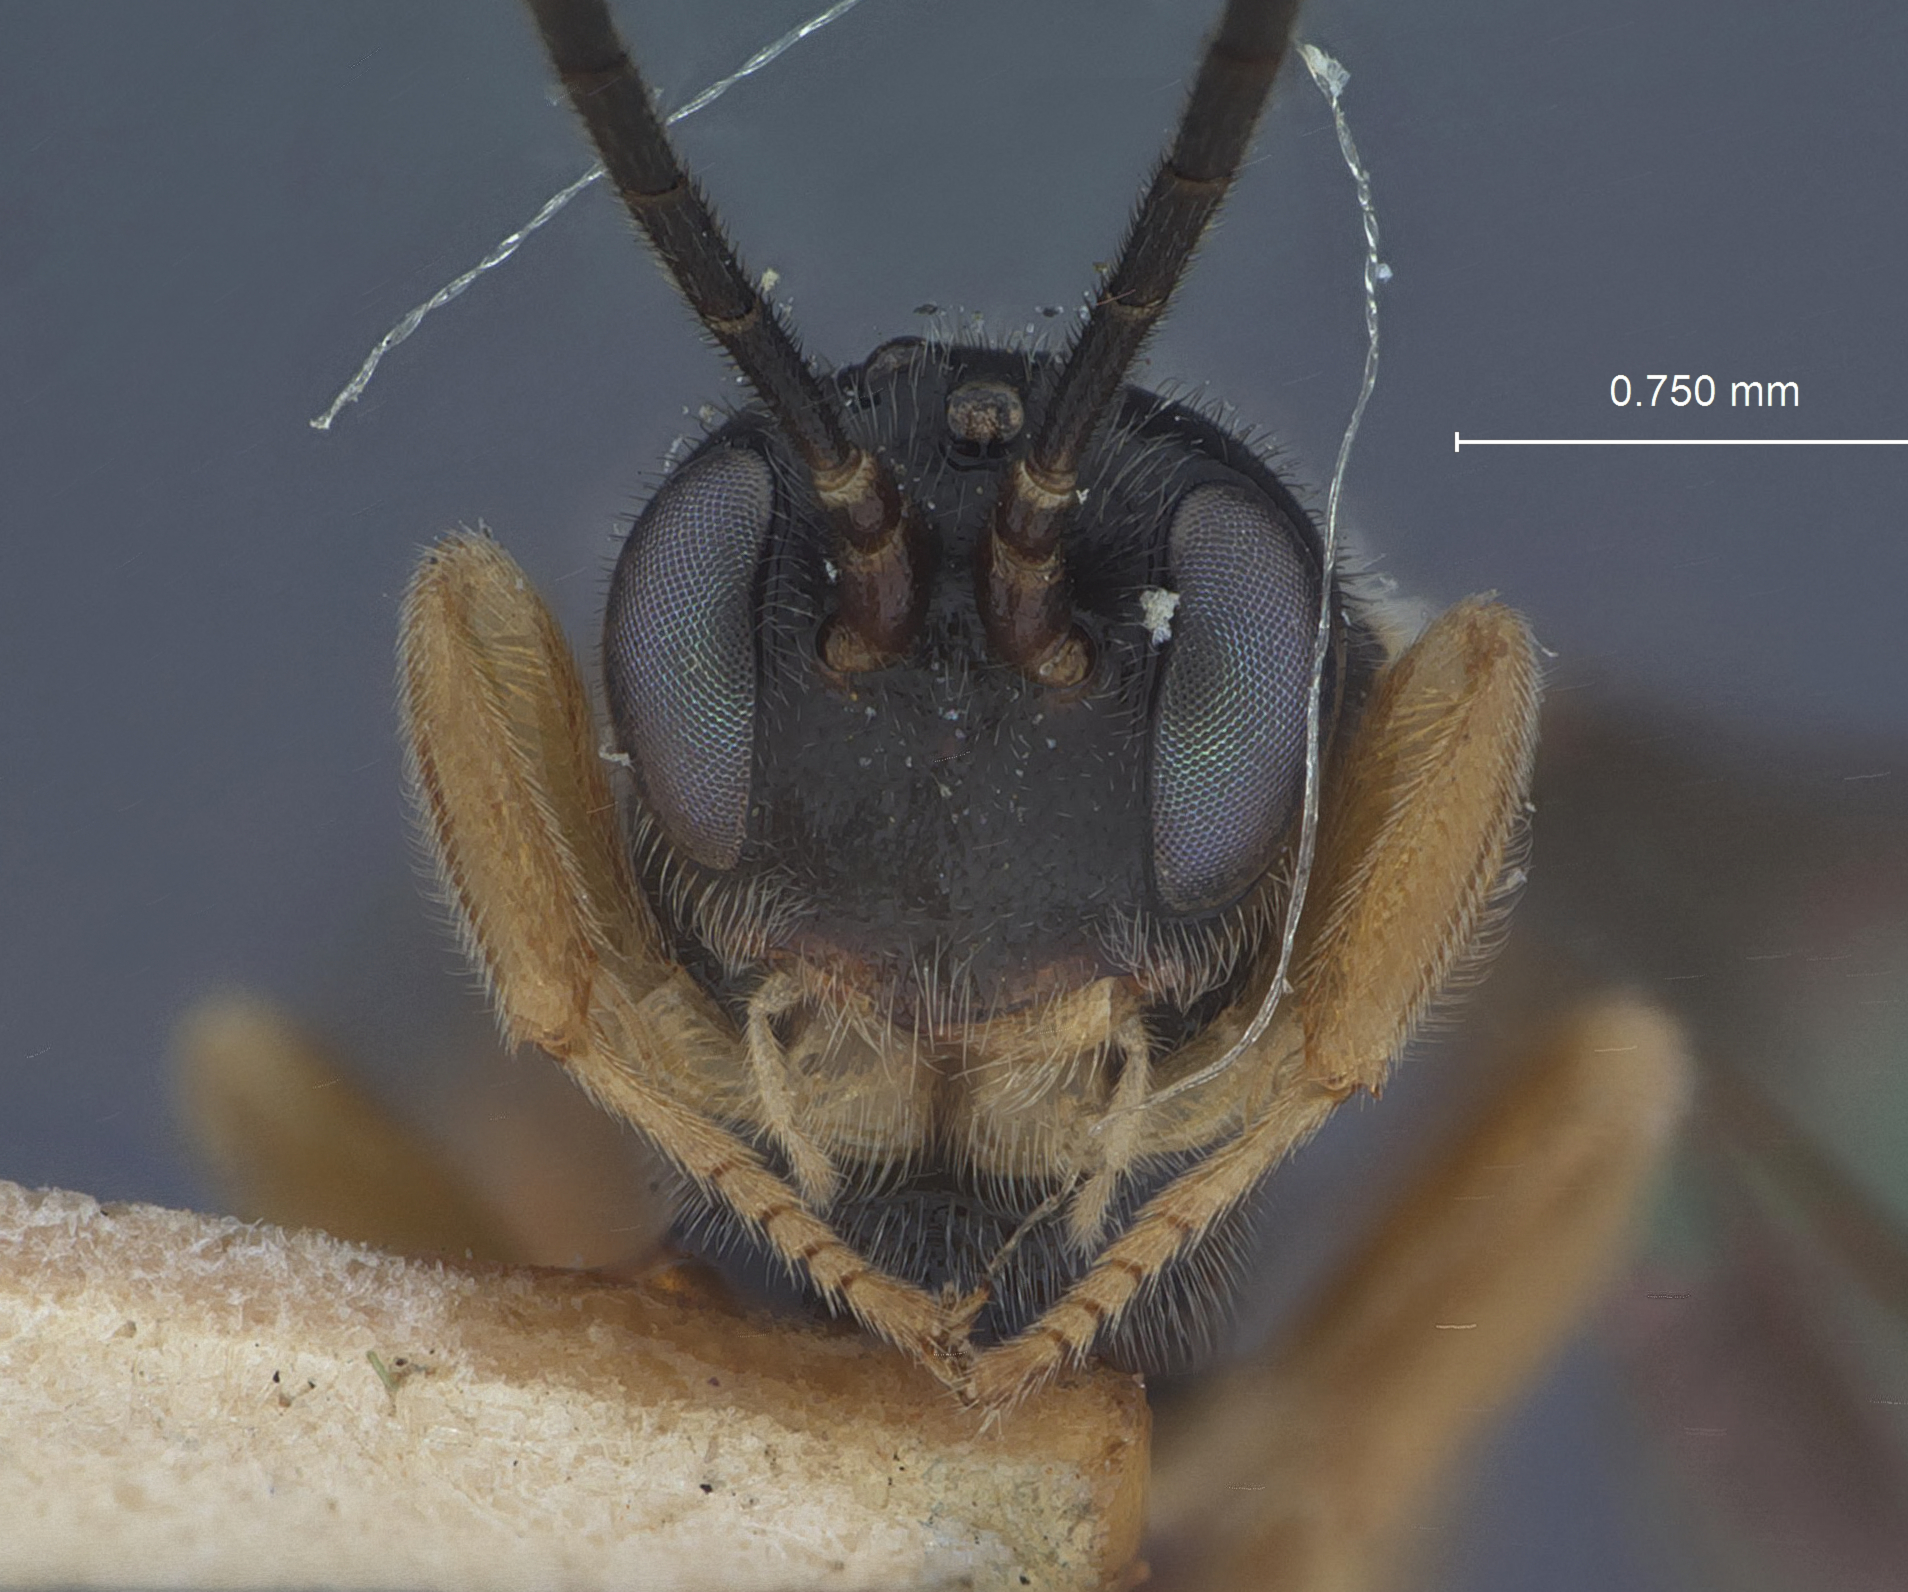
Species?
Monoblastus caliroae
